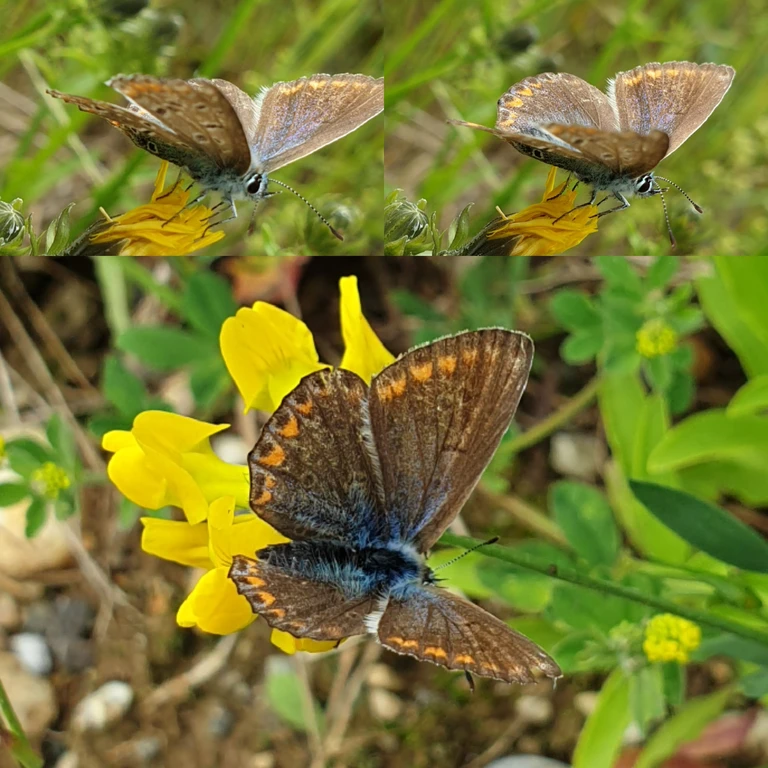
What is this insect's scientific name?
Polyommatus icarus
